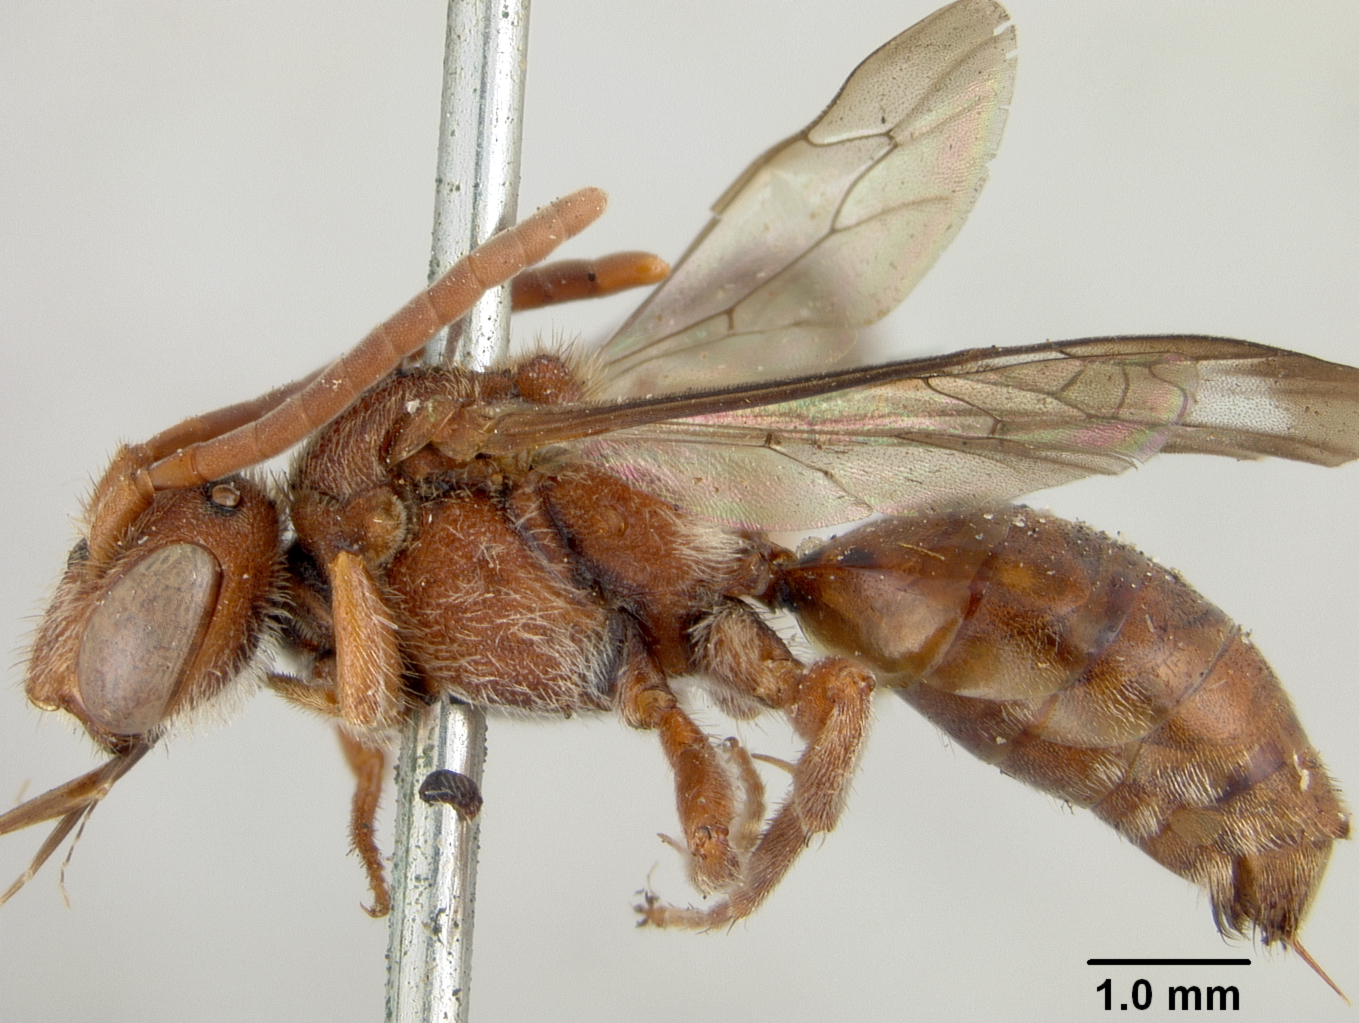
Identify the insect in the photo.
Nomada louisianae
